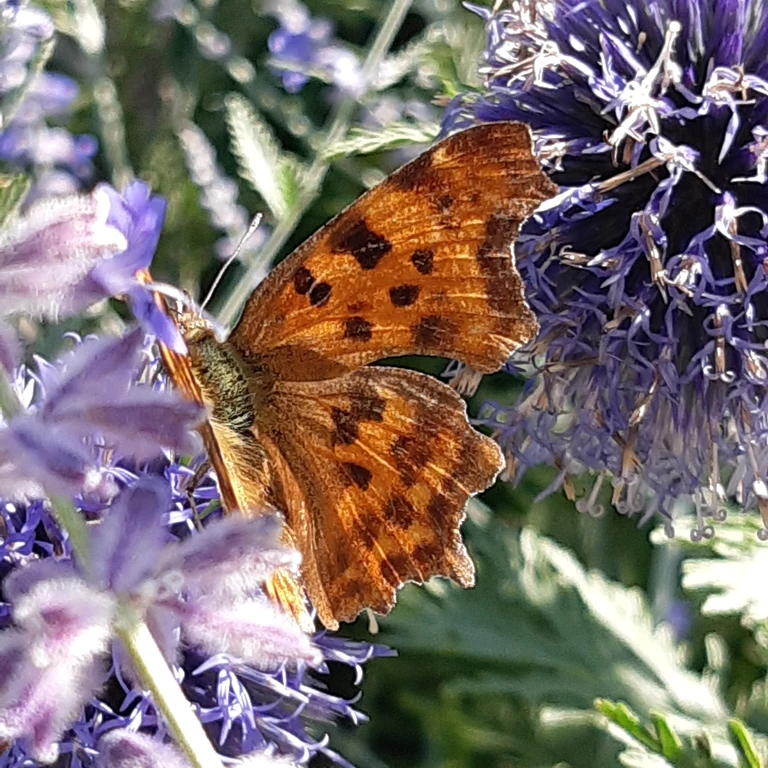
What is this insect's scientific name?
Polygonia c-album
